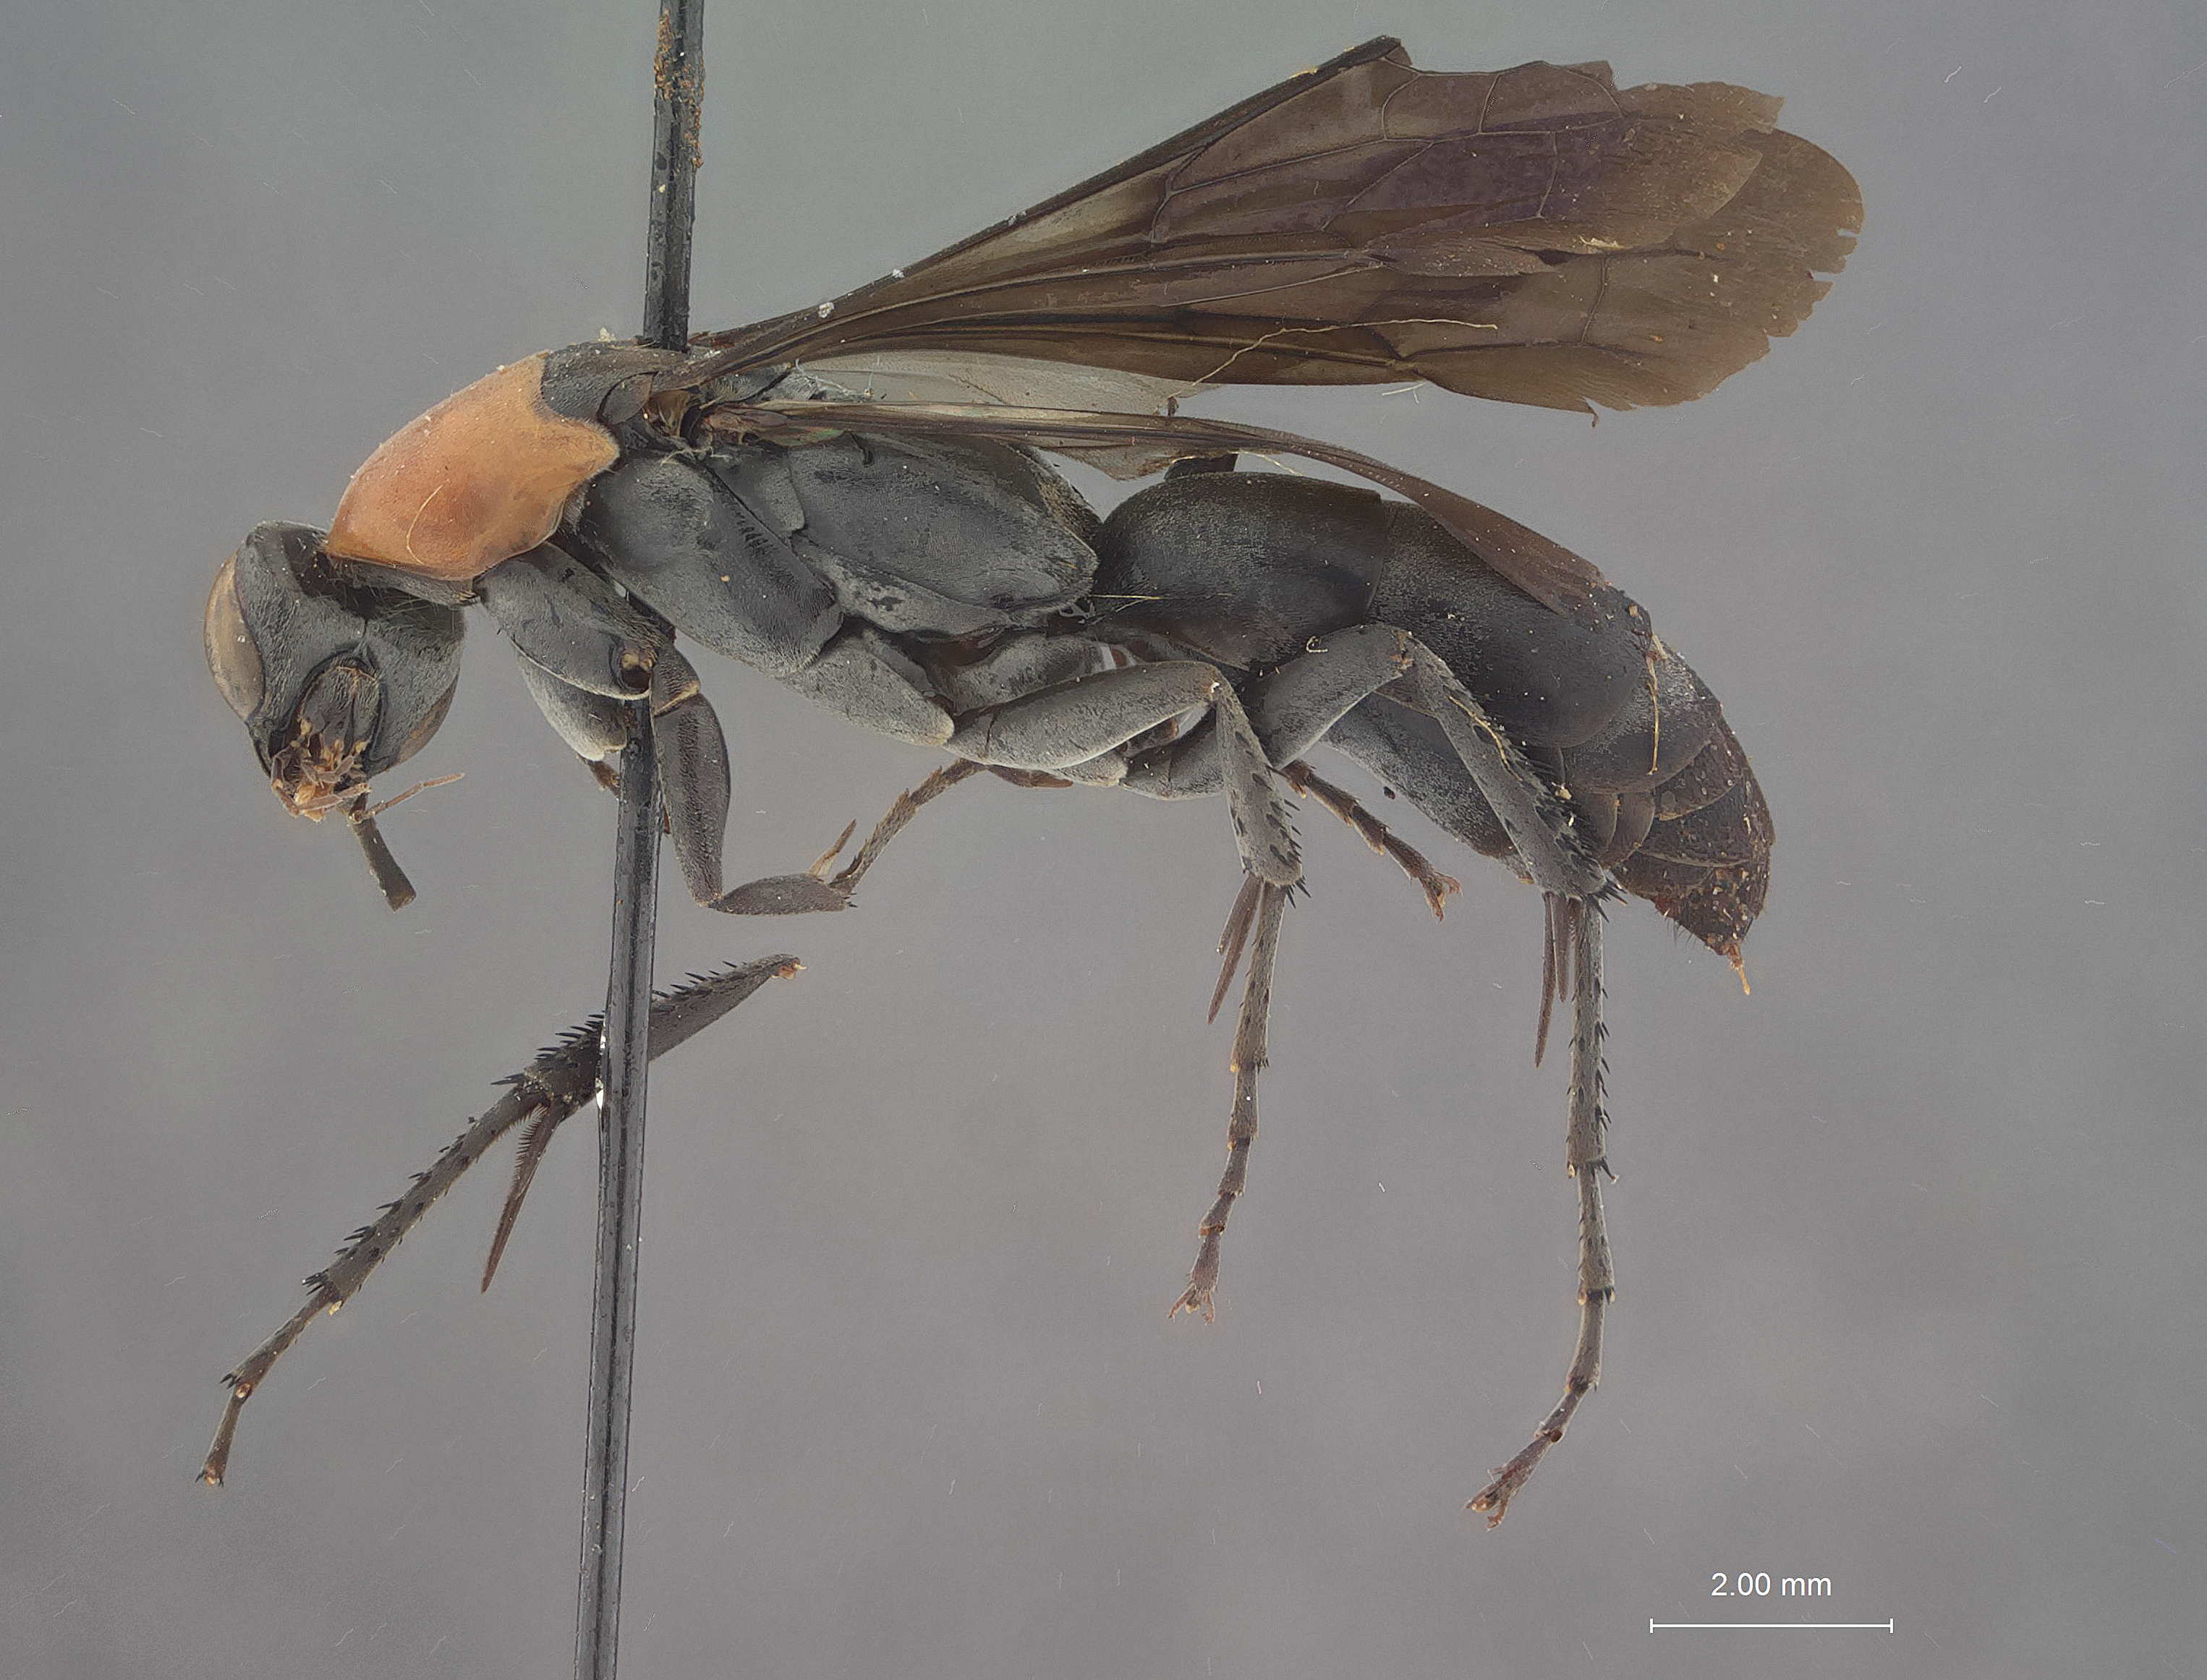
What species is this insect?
Platyderes partita
